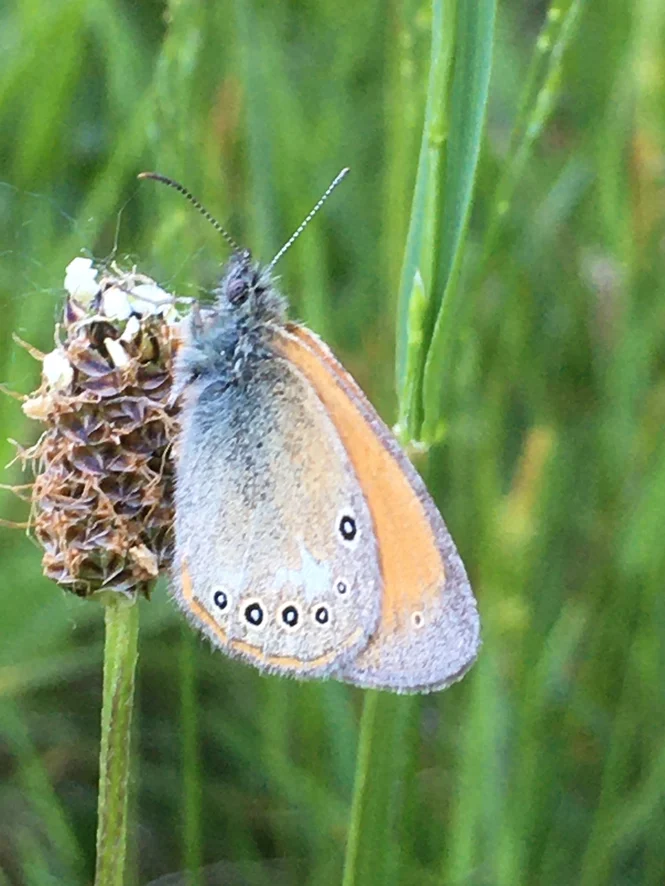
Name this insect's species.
Coenonympha glycerion (also Coenonympha iphis)
